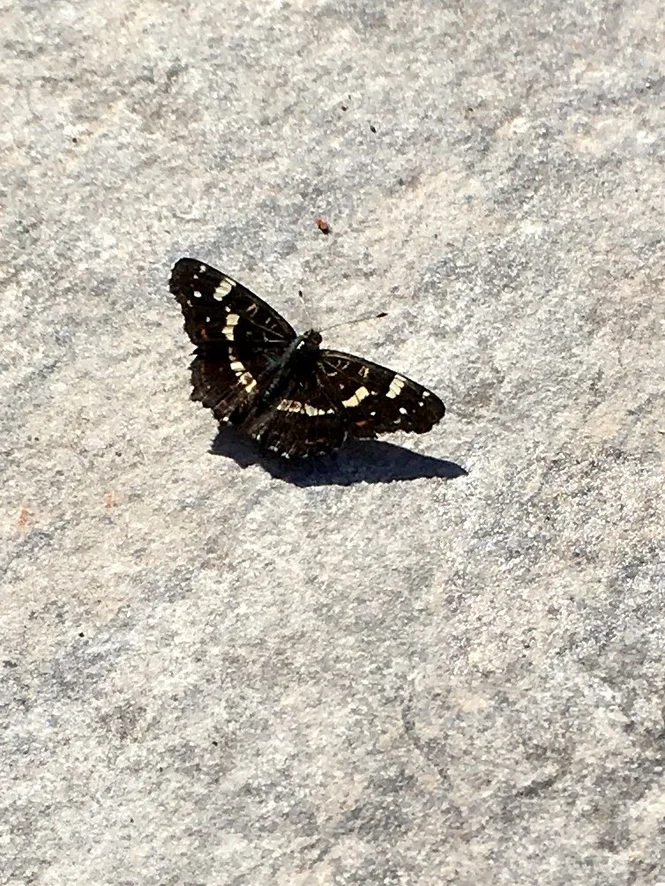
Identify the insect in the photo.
Araschnia levana
